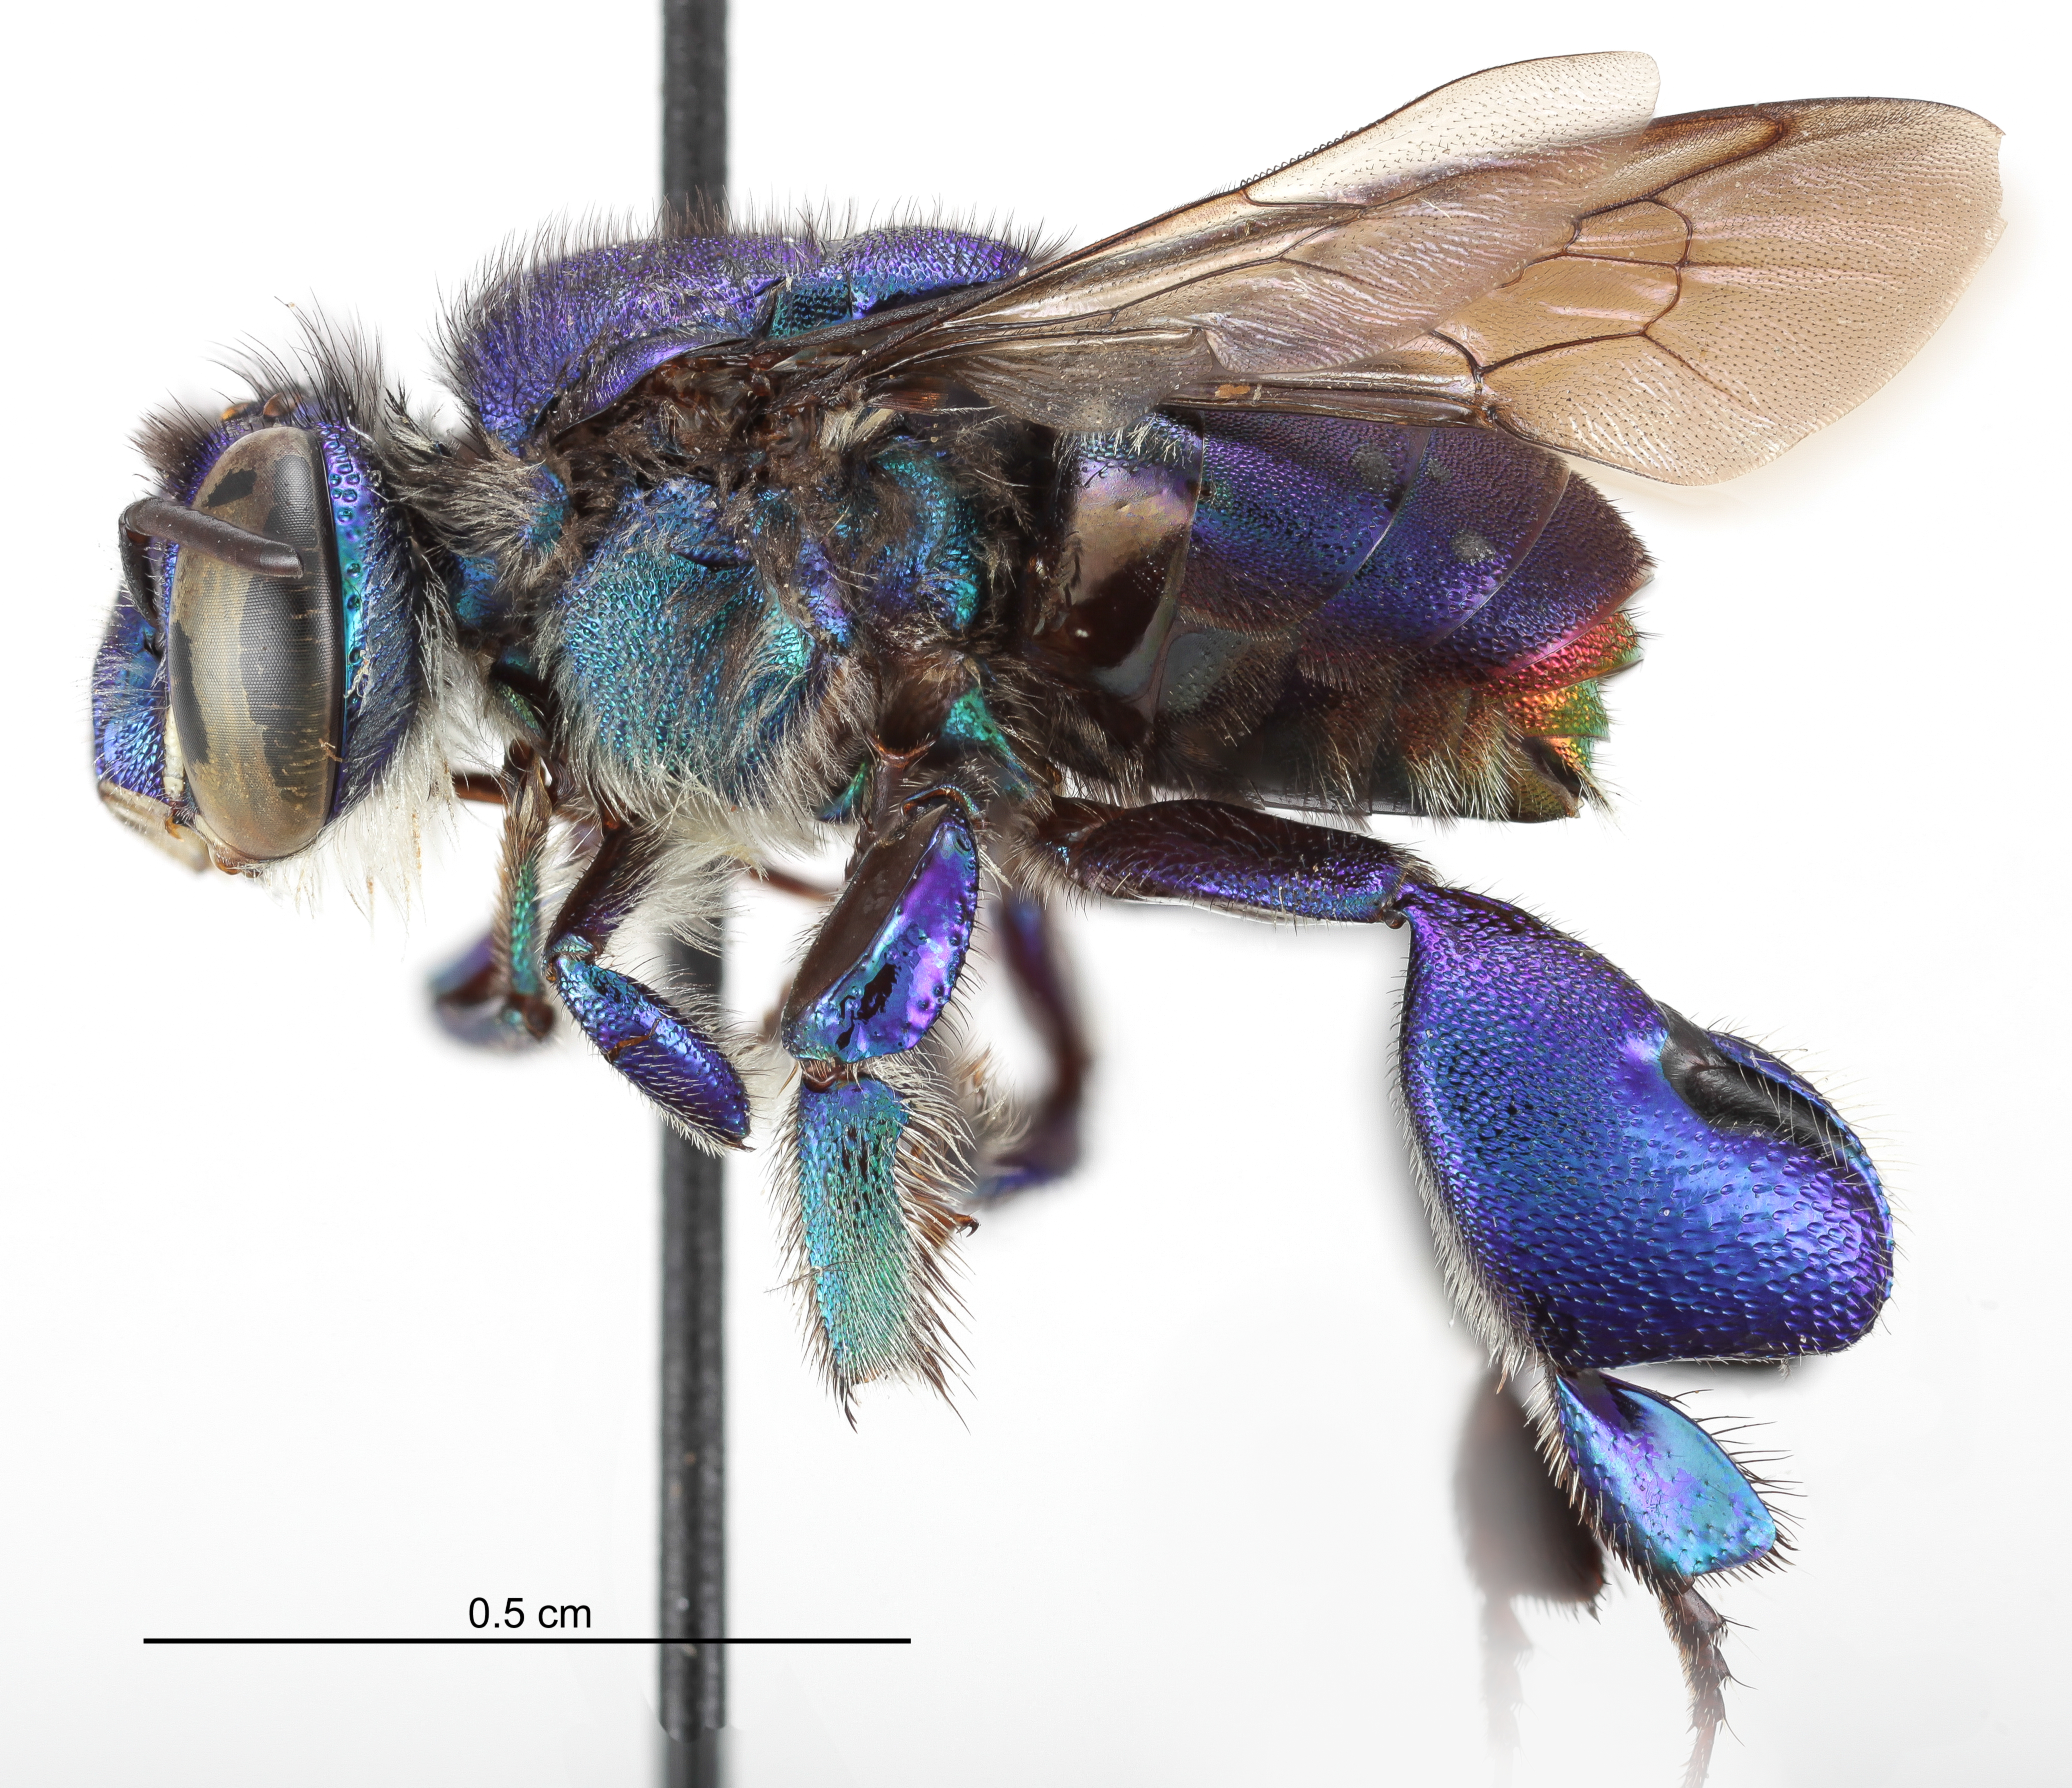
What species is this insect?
Euglossa mixta
